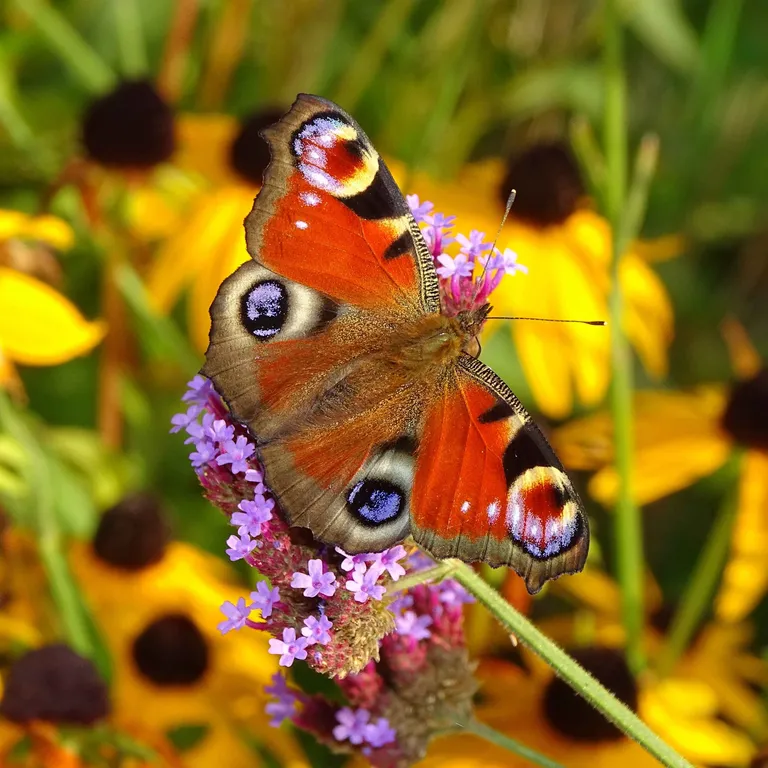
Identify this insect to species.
Aglais io
